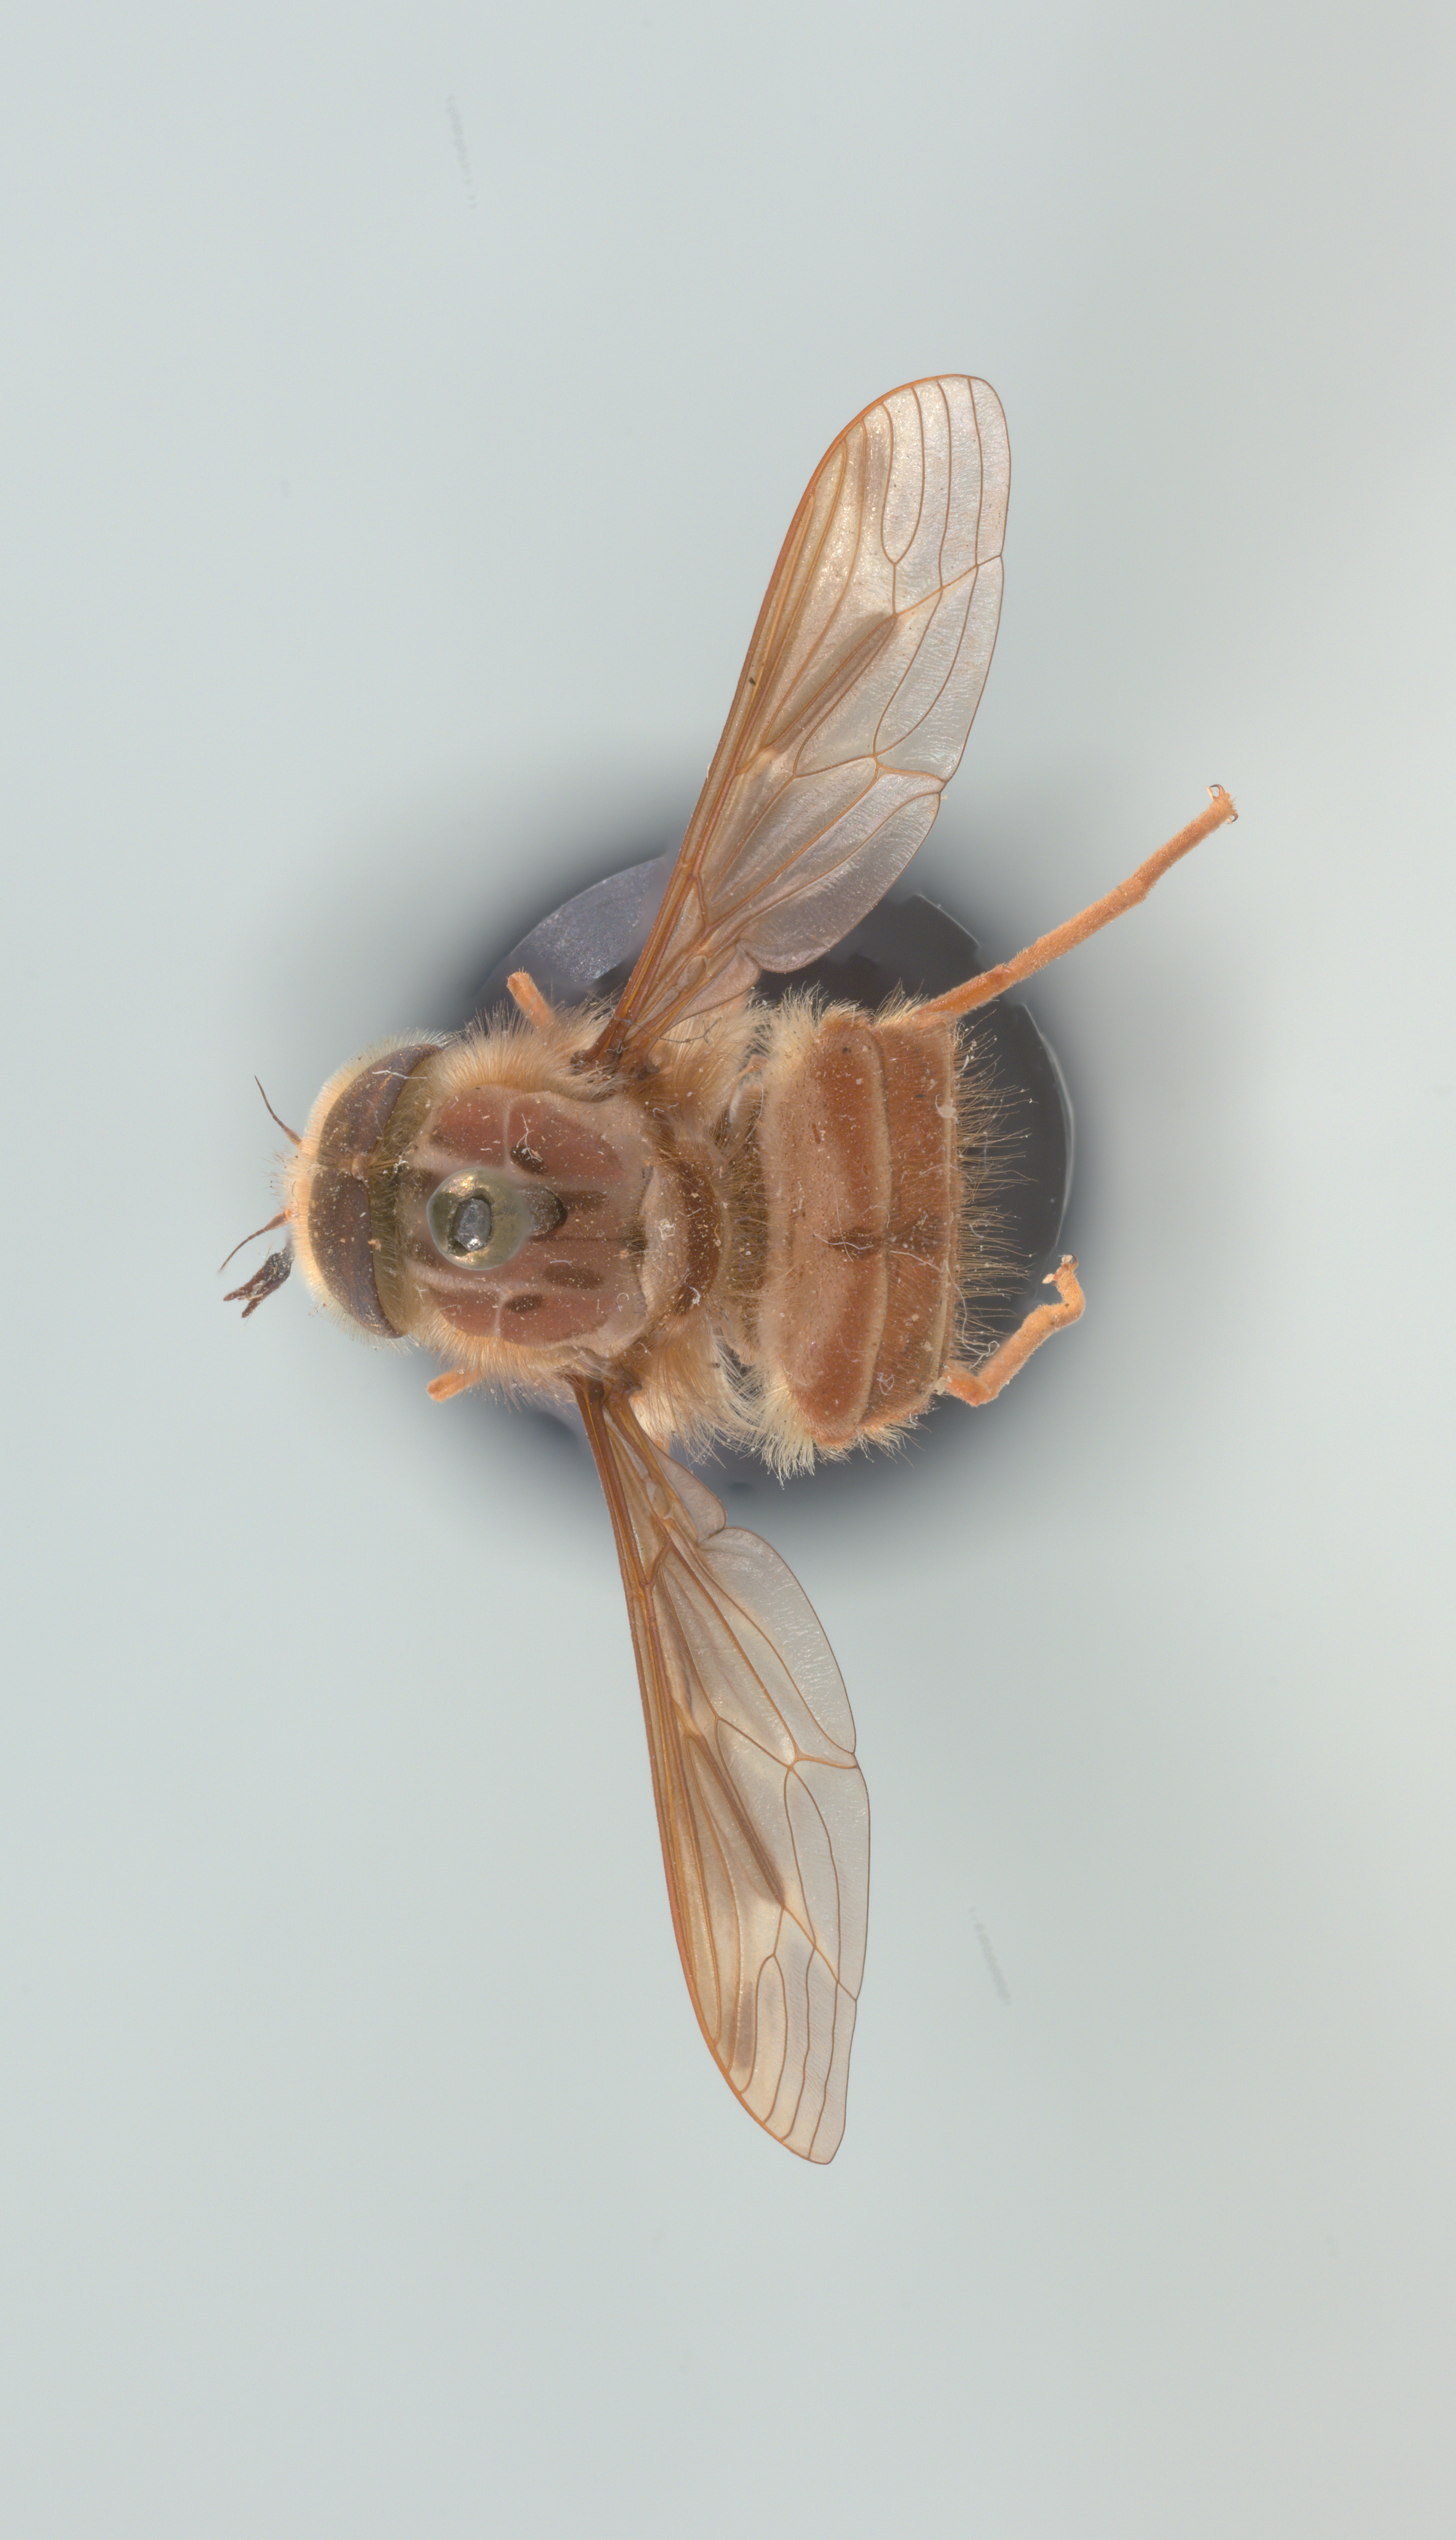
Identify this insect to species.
Hirmoneura nubipennis (also Trichophthalma nubipennis)
